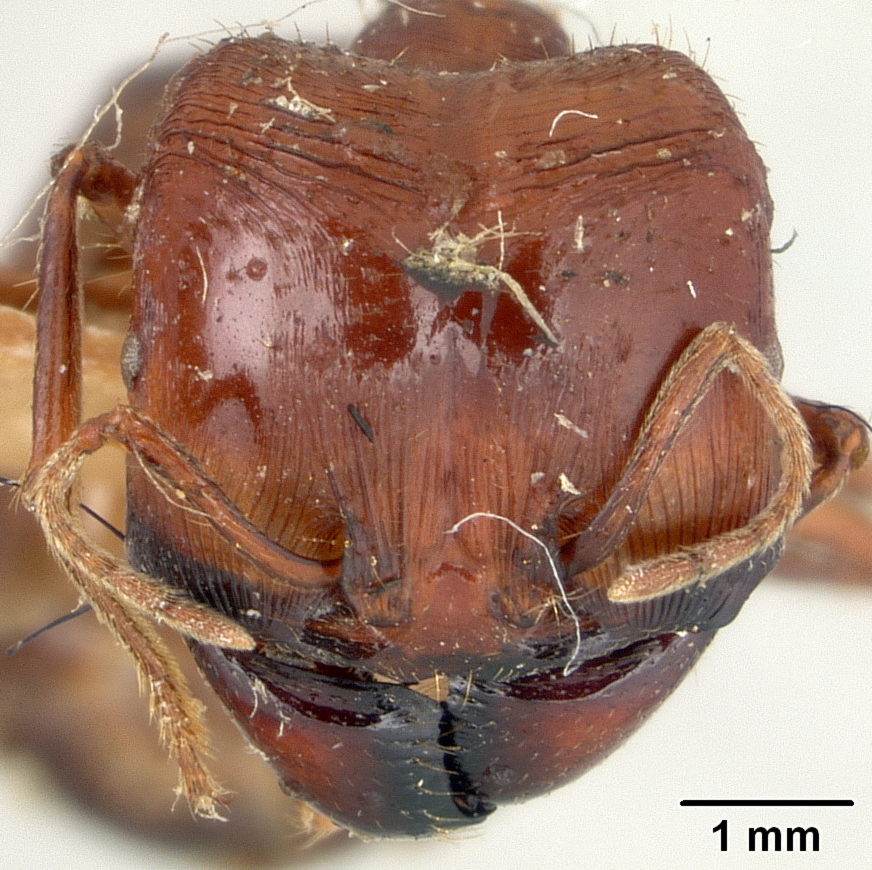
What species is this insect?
Pheidologeton diversus
